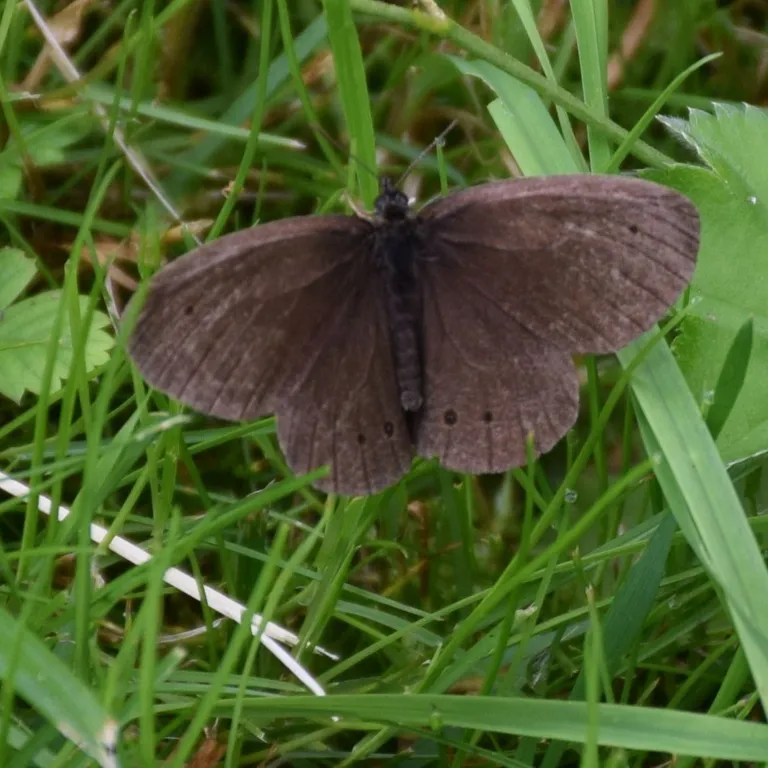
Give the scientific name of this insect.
Aphantopus hyperantus
